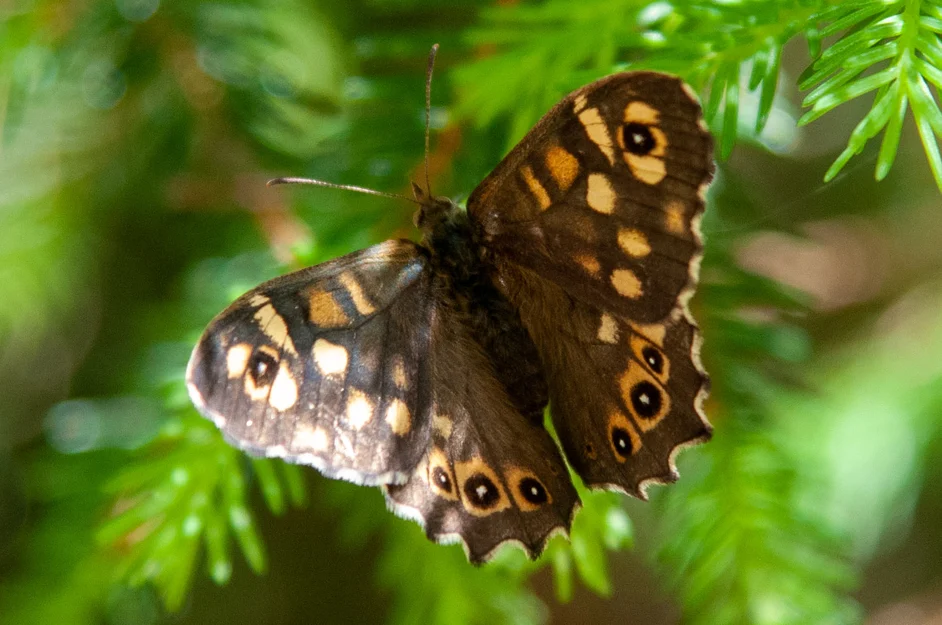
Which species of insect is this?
Pararge aegeria
